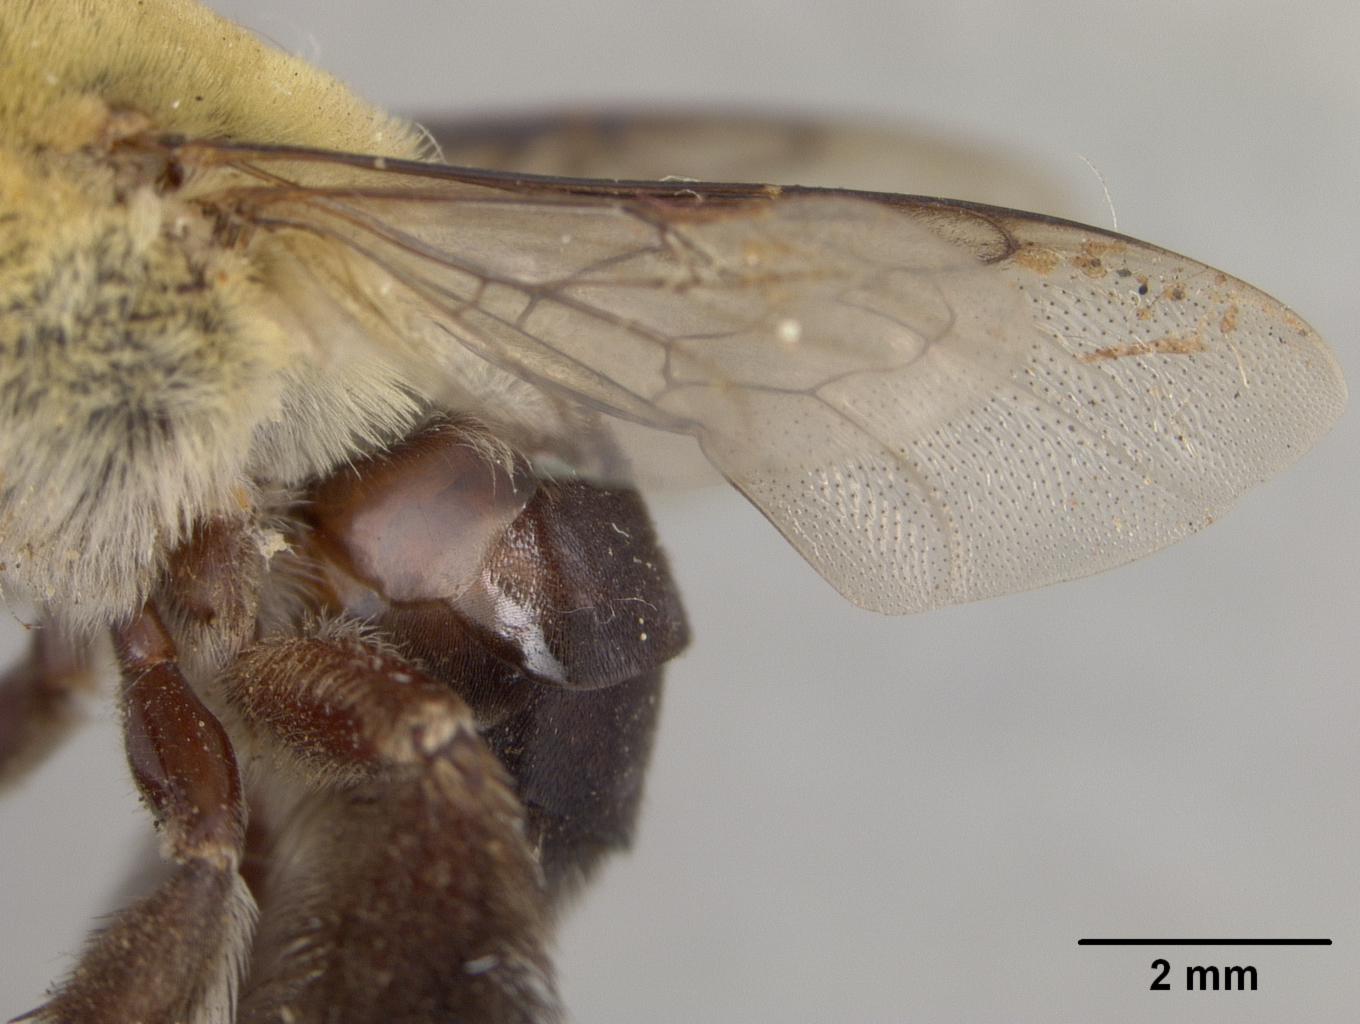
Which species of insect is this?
Centris nitida
